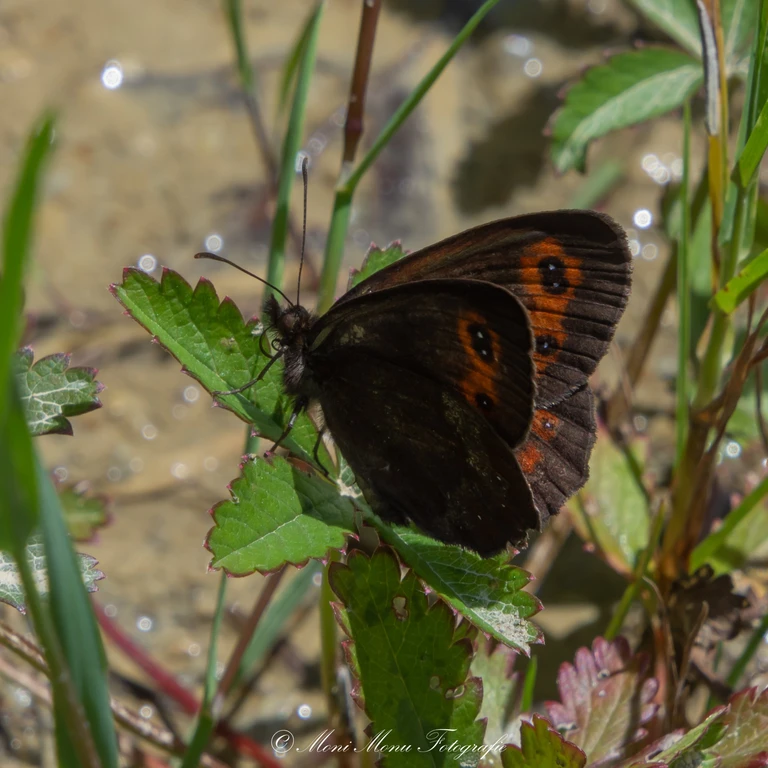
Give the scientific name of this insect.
Erebia aethiops
